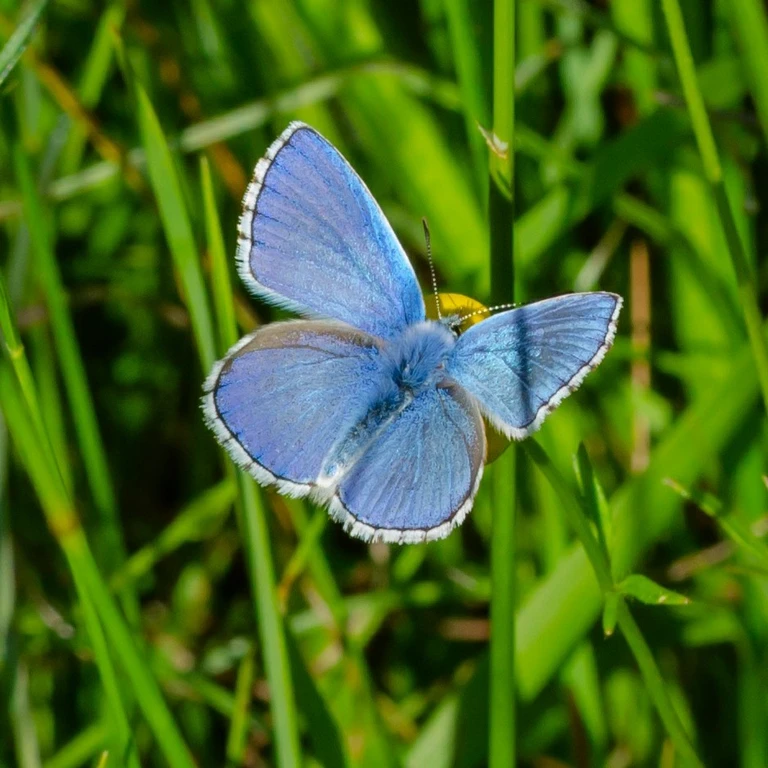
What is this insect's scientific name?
Lysandra bellargus
